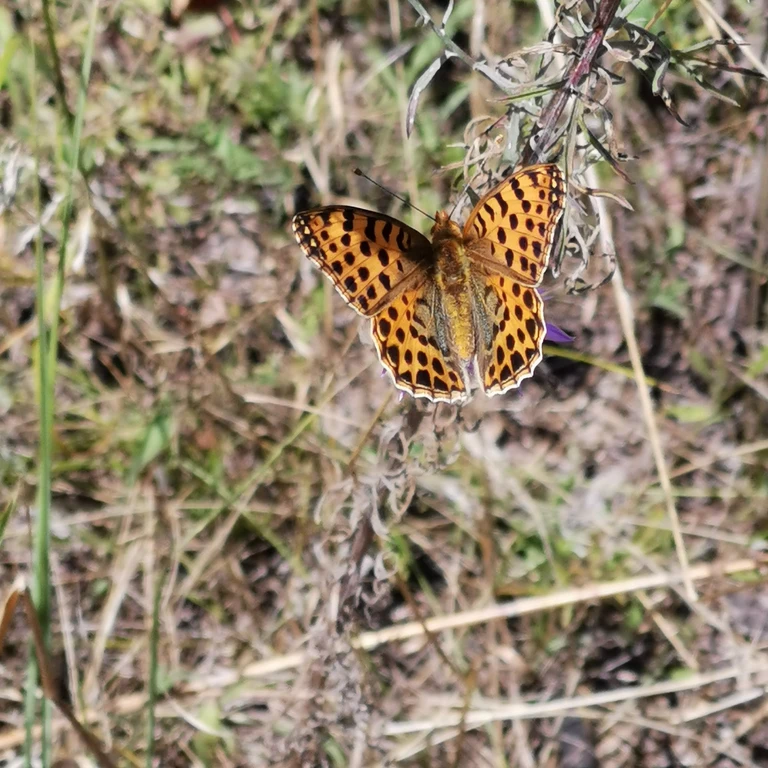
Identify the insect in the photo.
Issoria lathonia
